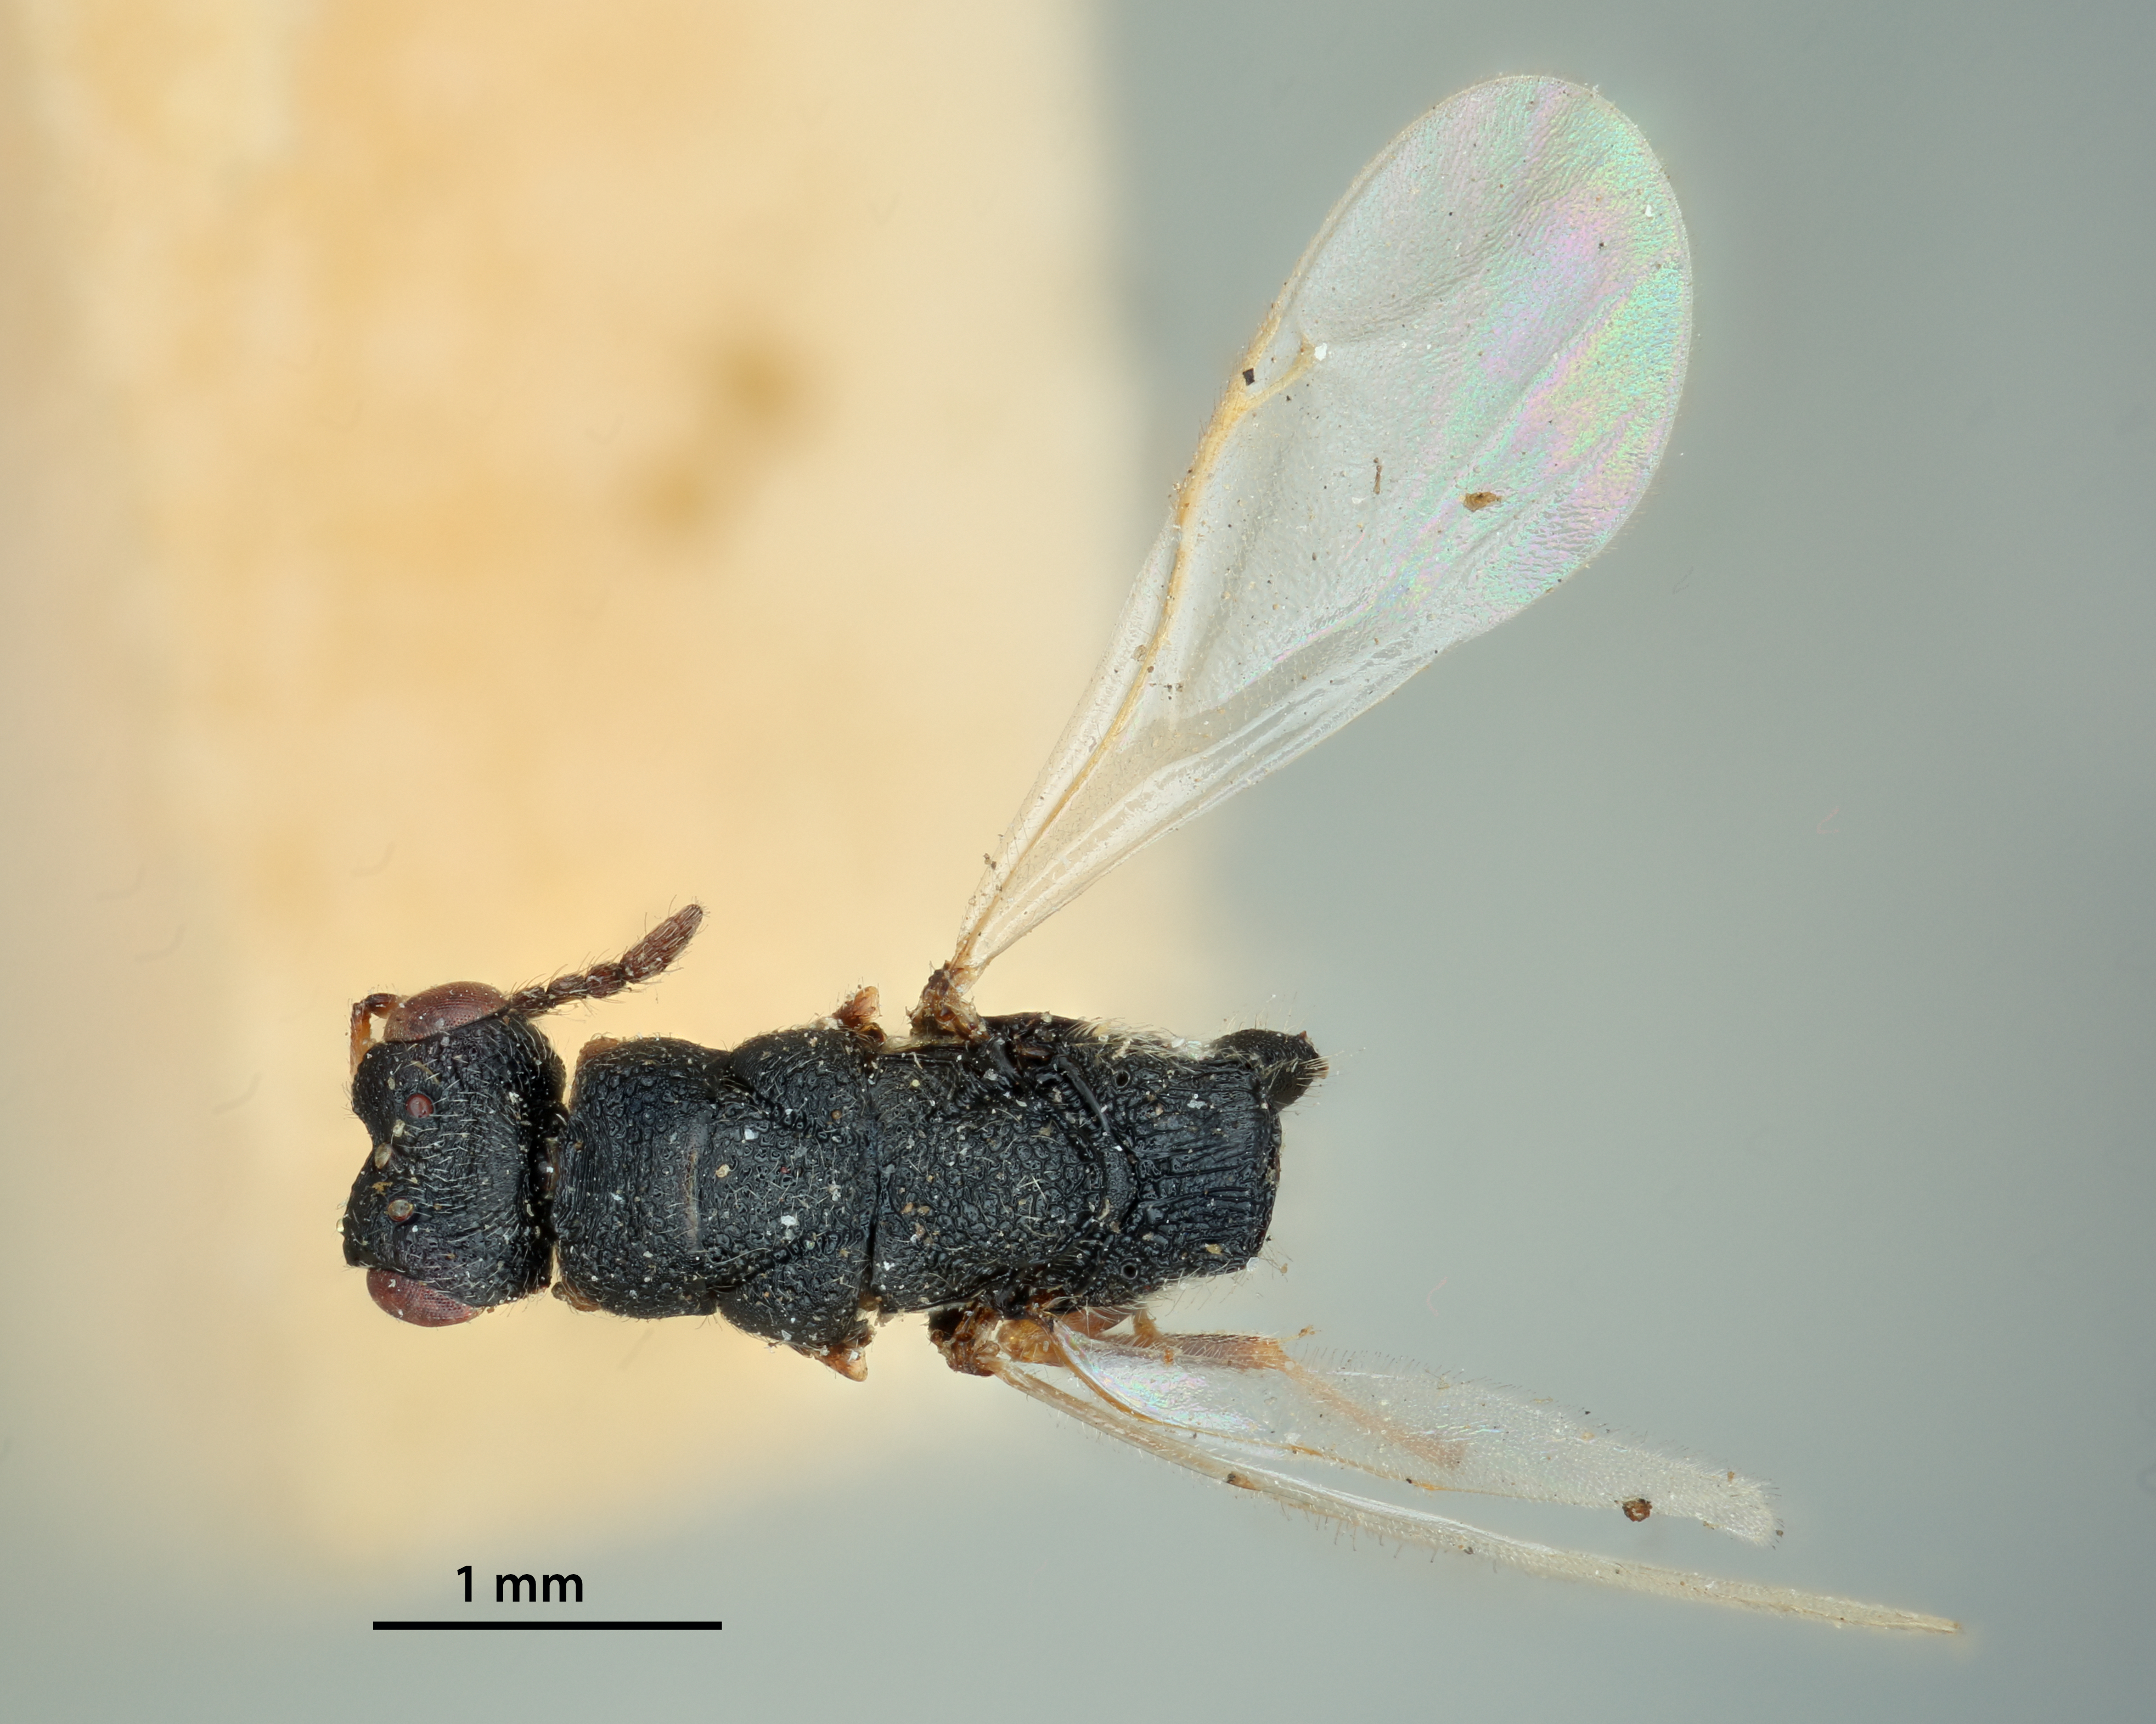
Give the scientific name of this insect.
Isosomorpha europae
